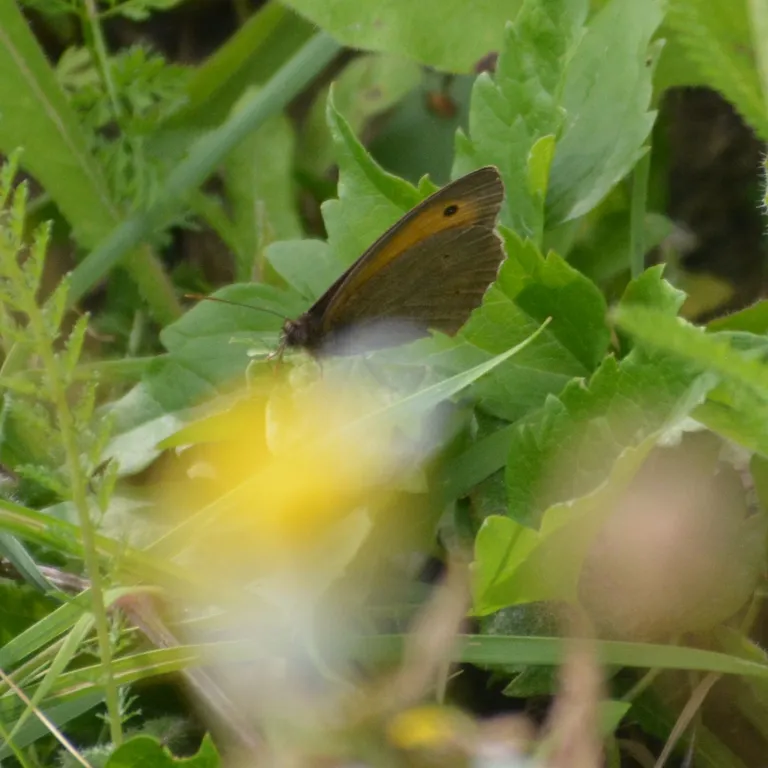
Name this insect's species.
Maniola jurtina
